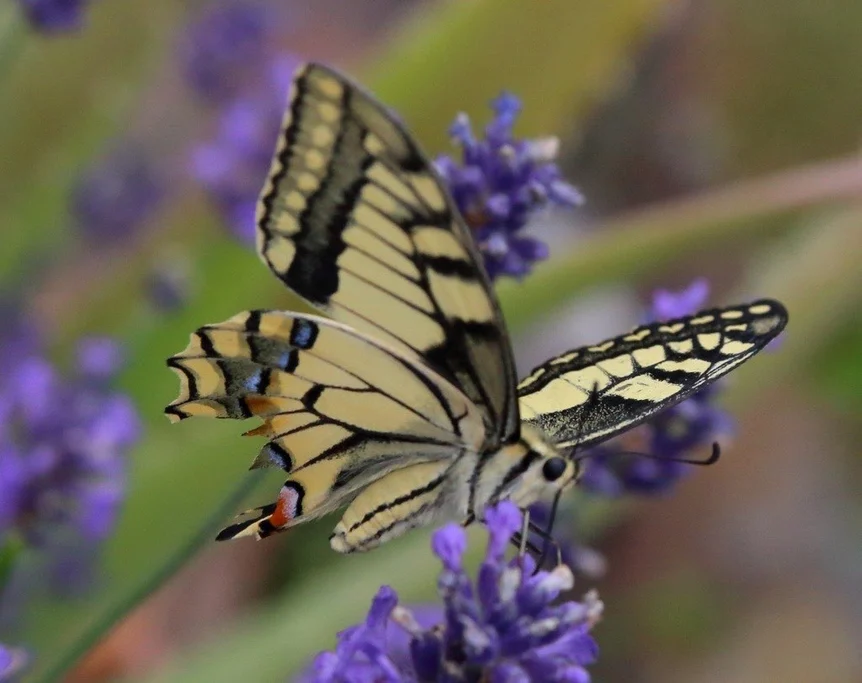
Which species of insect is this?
Papilio machaon
